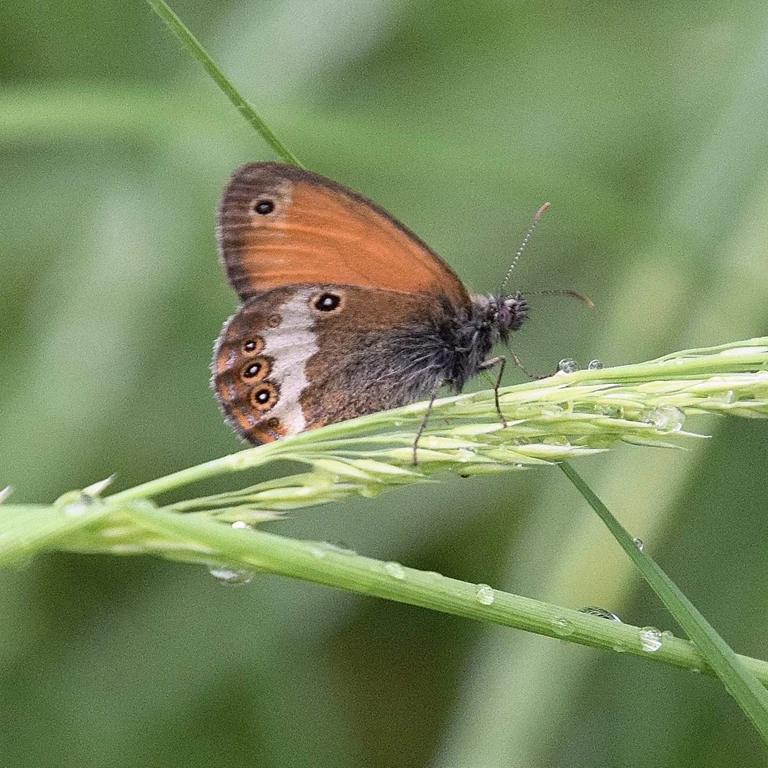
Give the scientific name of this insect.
Coenonympha arcania
